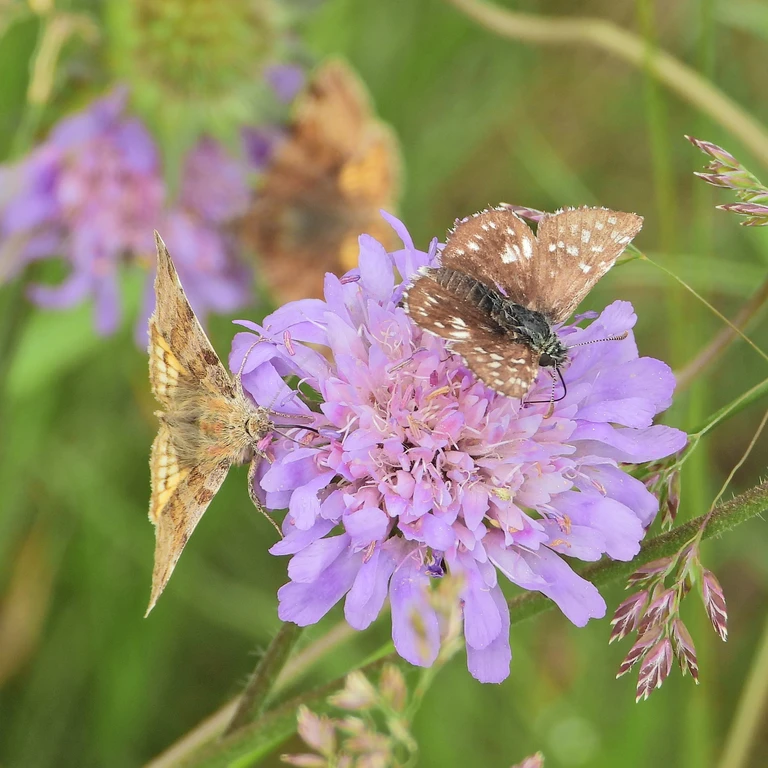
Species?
Euclidia glyphica
